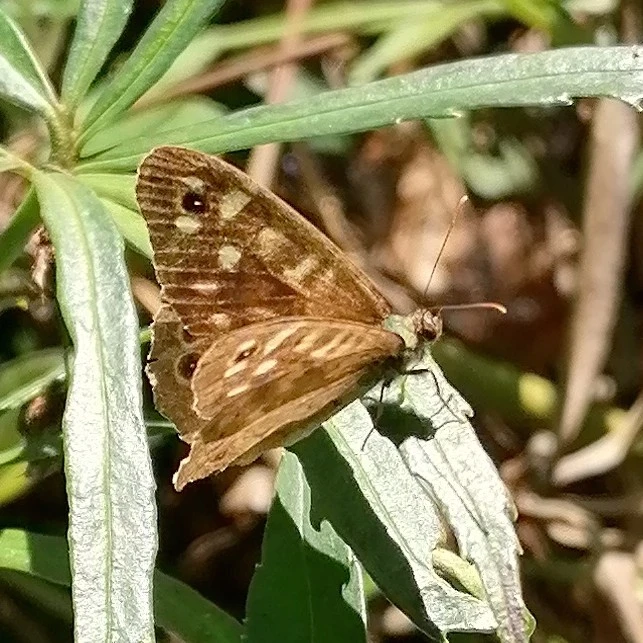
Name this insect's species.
Pararge aegeria
